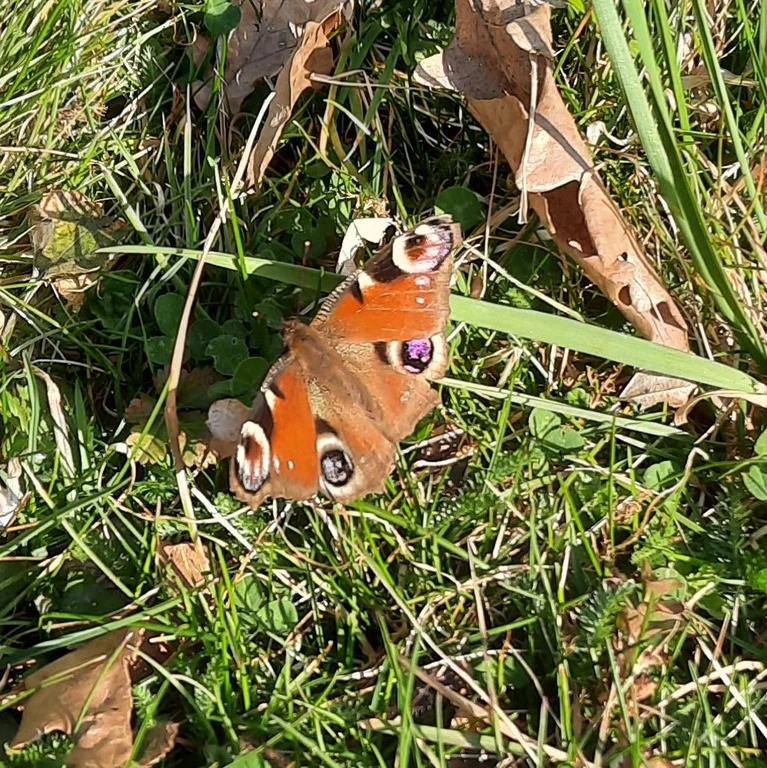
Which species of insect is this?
Aglais io
